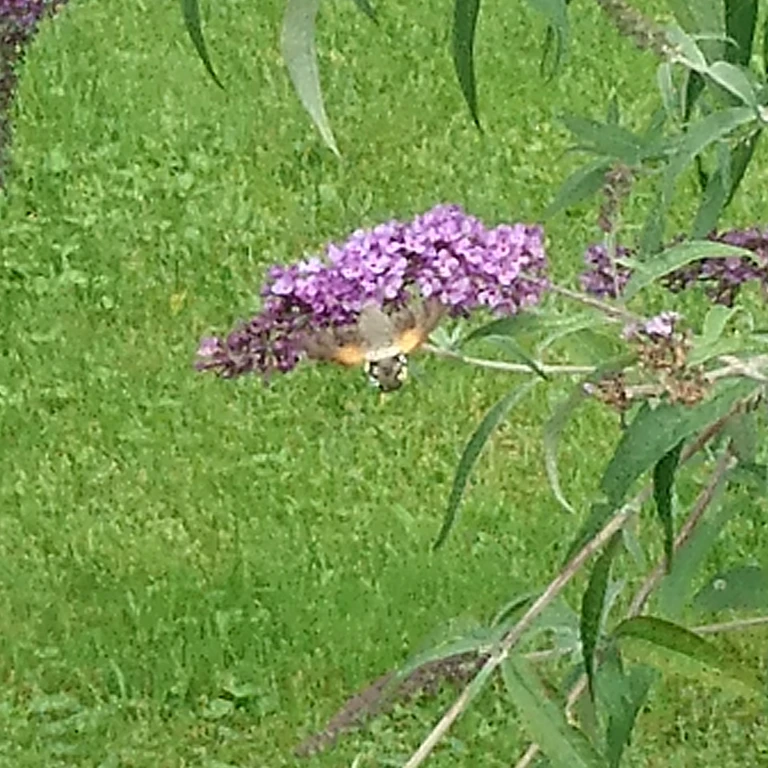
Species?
Macroglossum stellatarum
